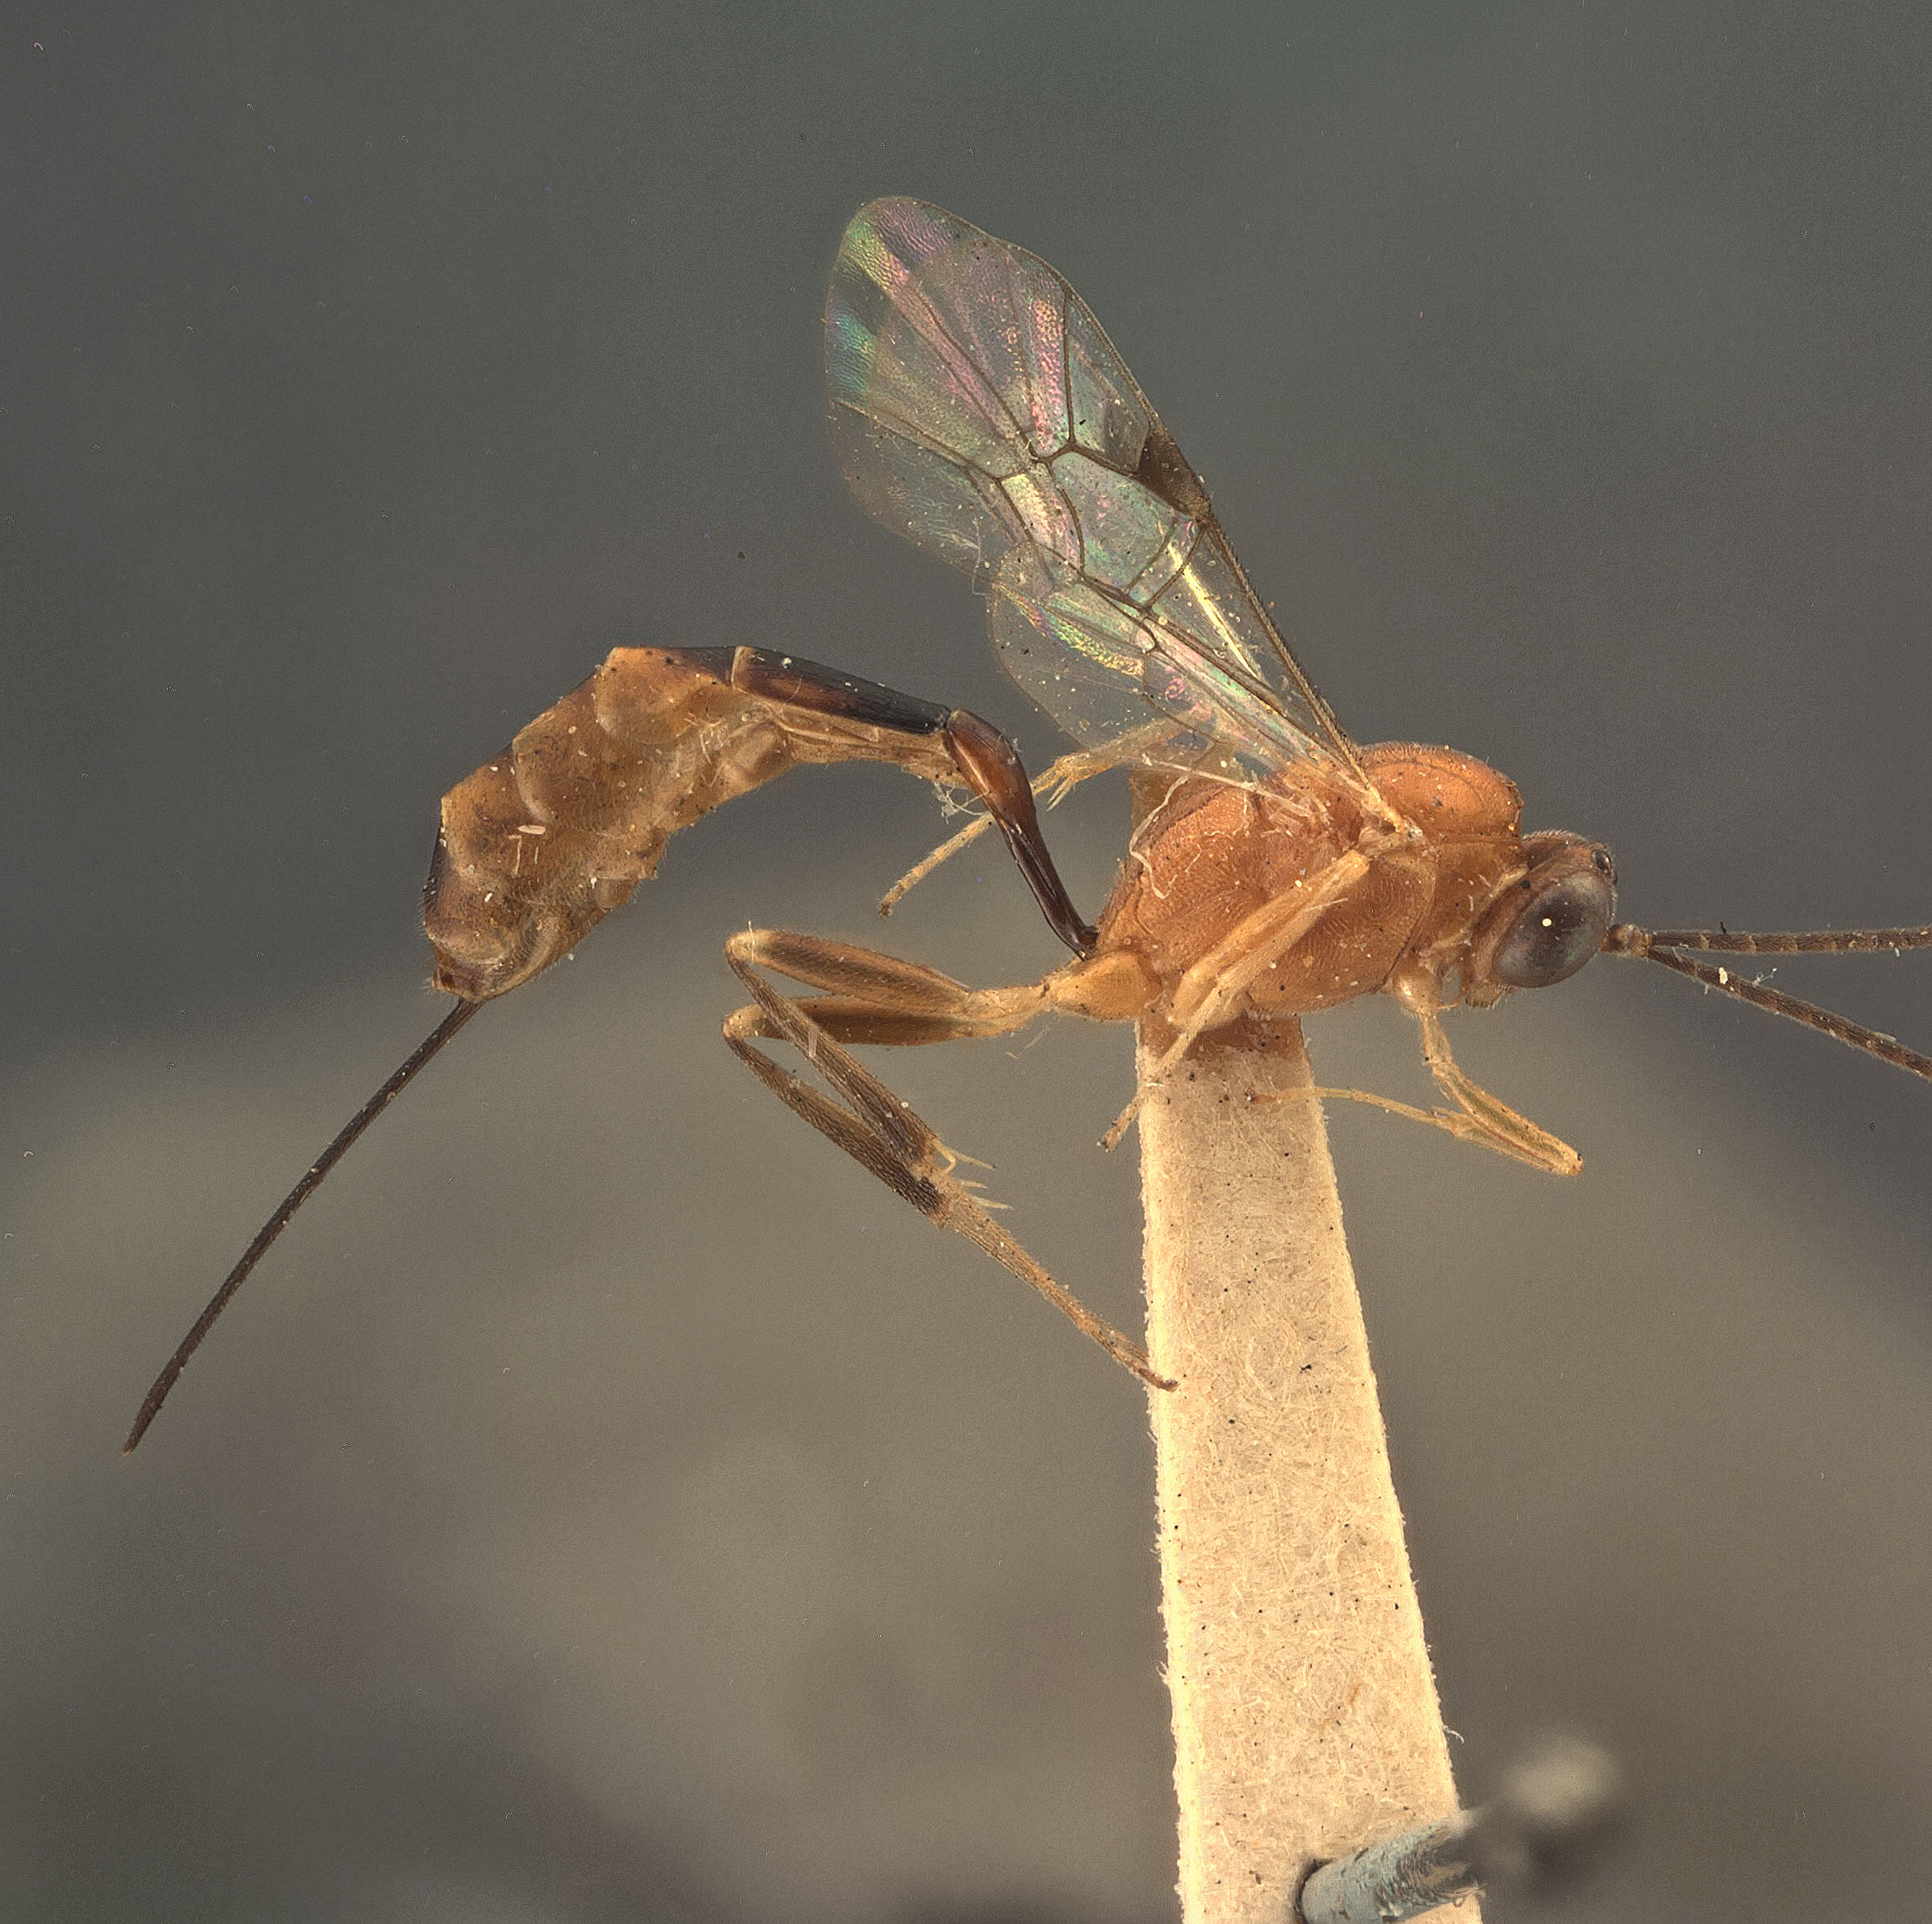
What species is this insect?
Cremastus tetralophae
